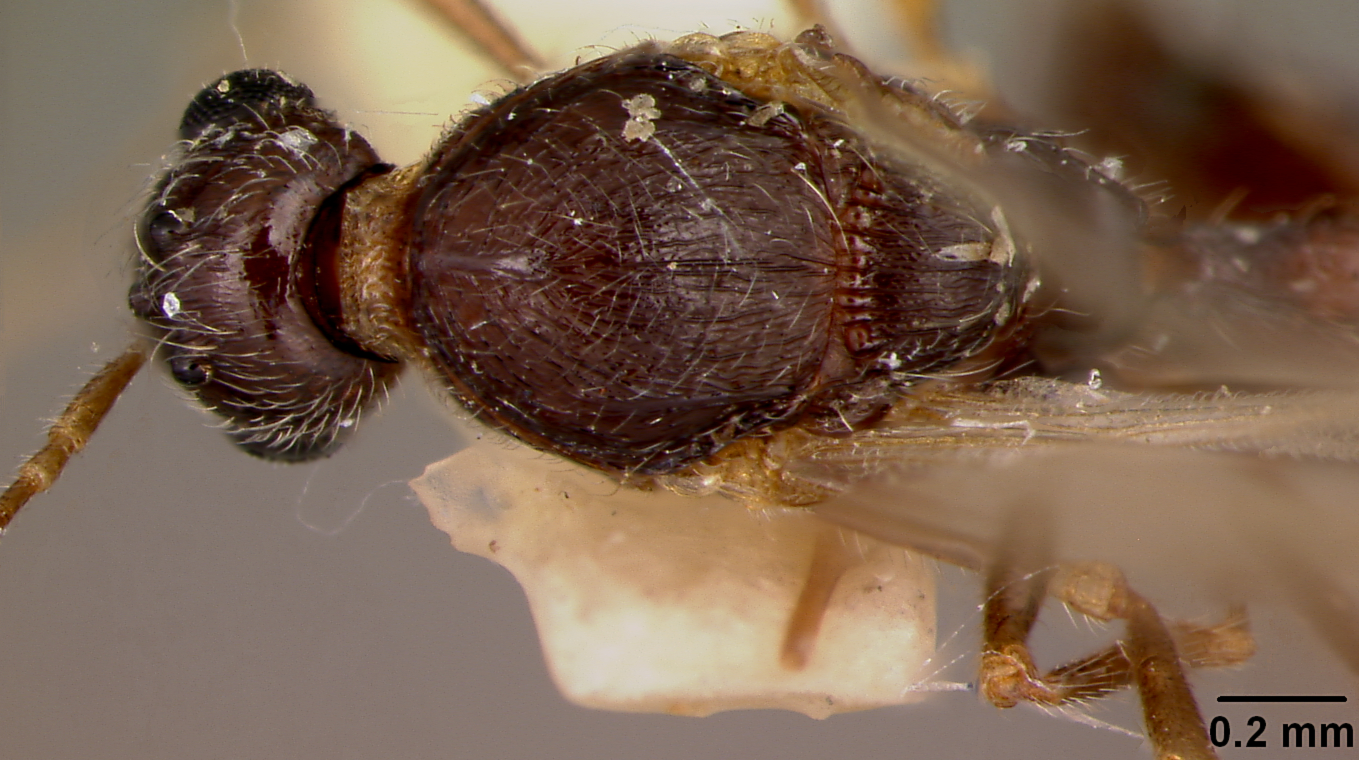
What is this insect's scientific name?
Stenamma neoarcticum
